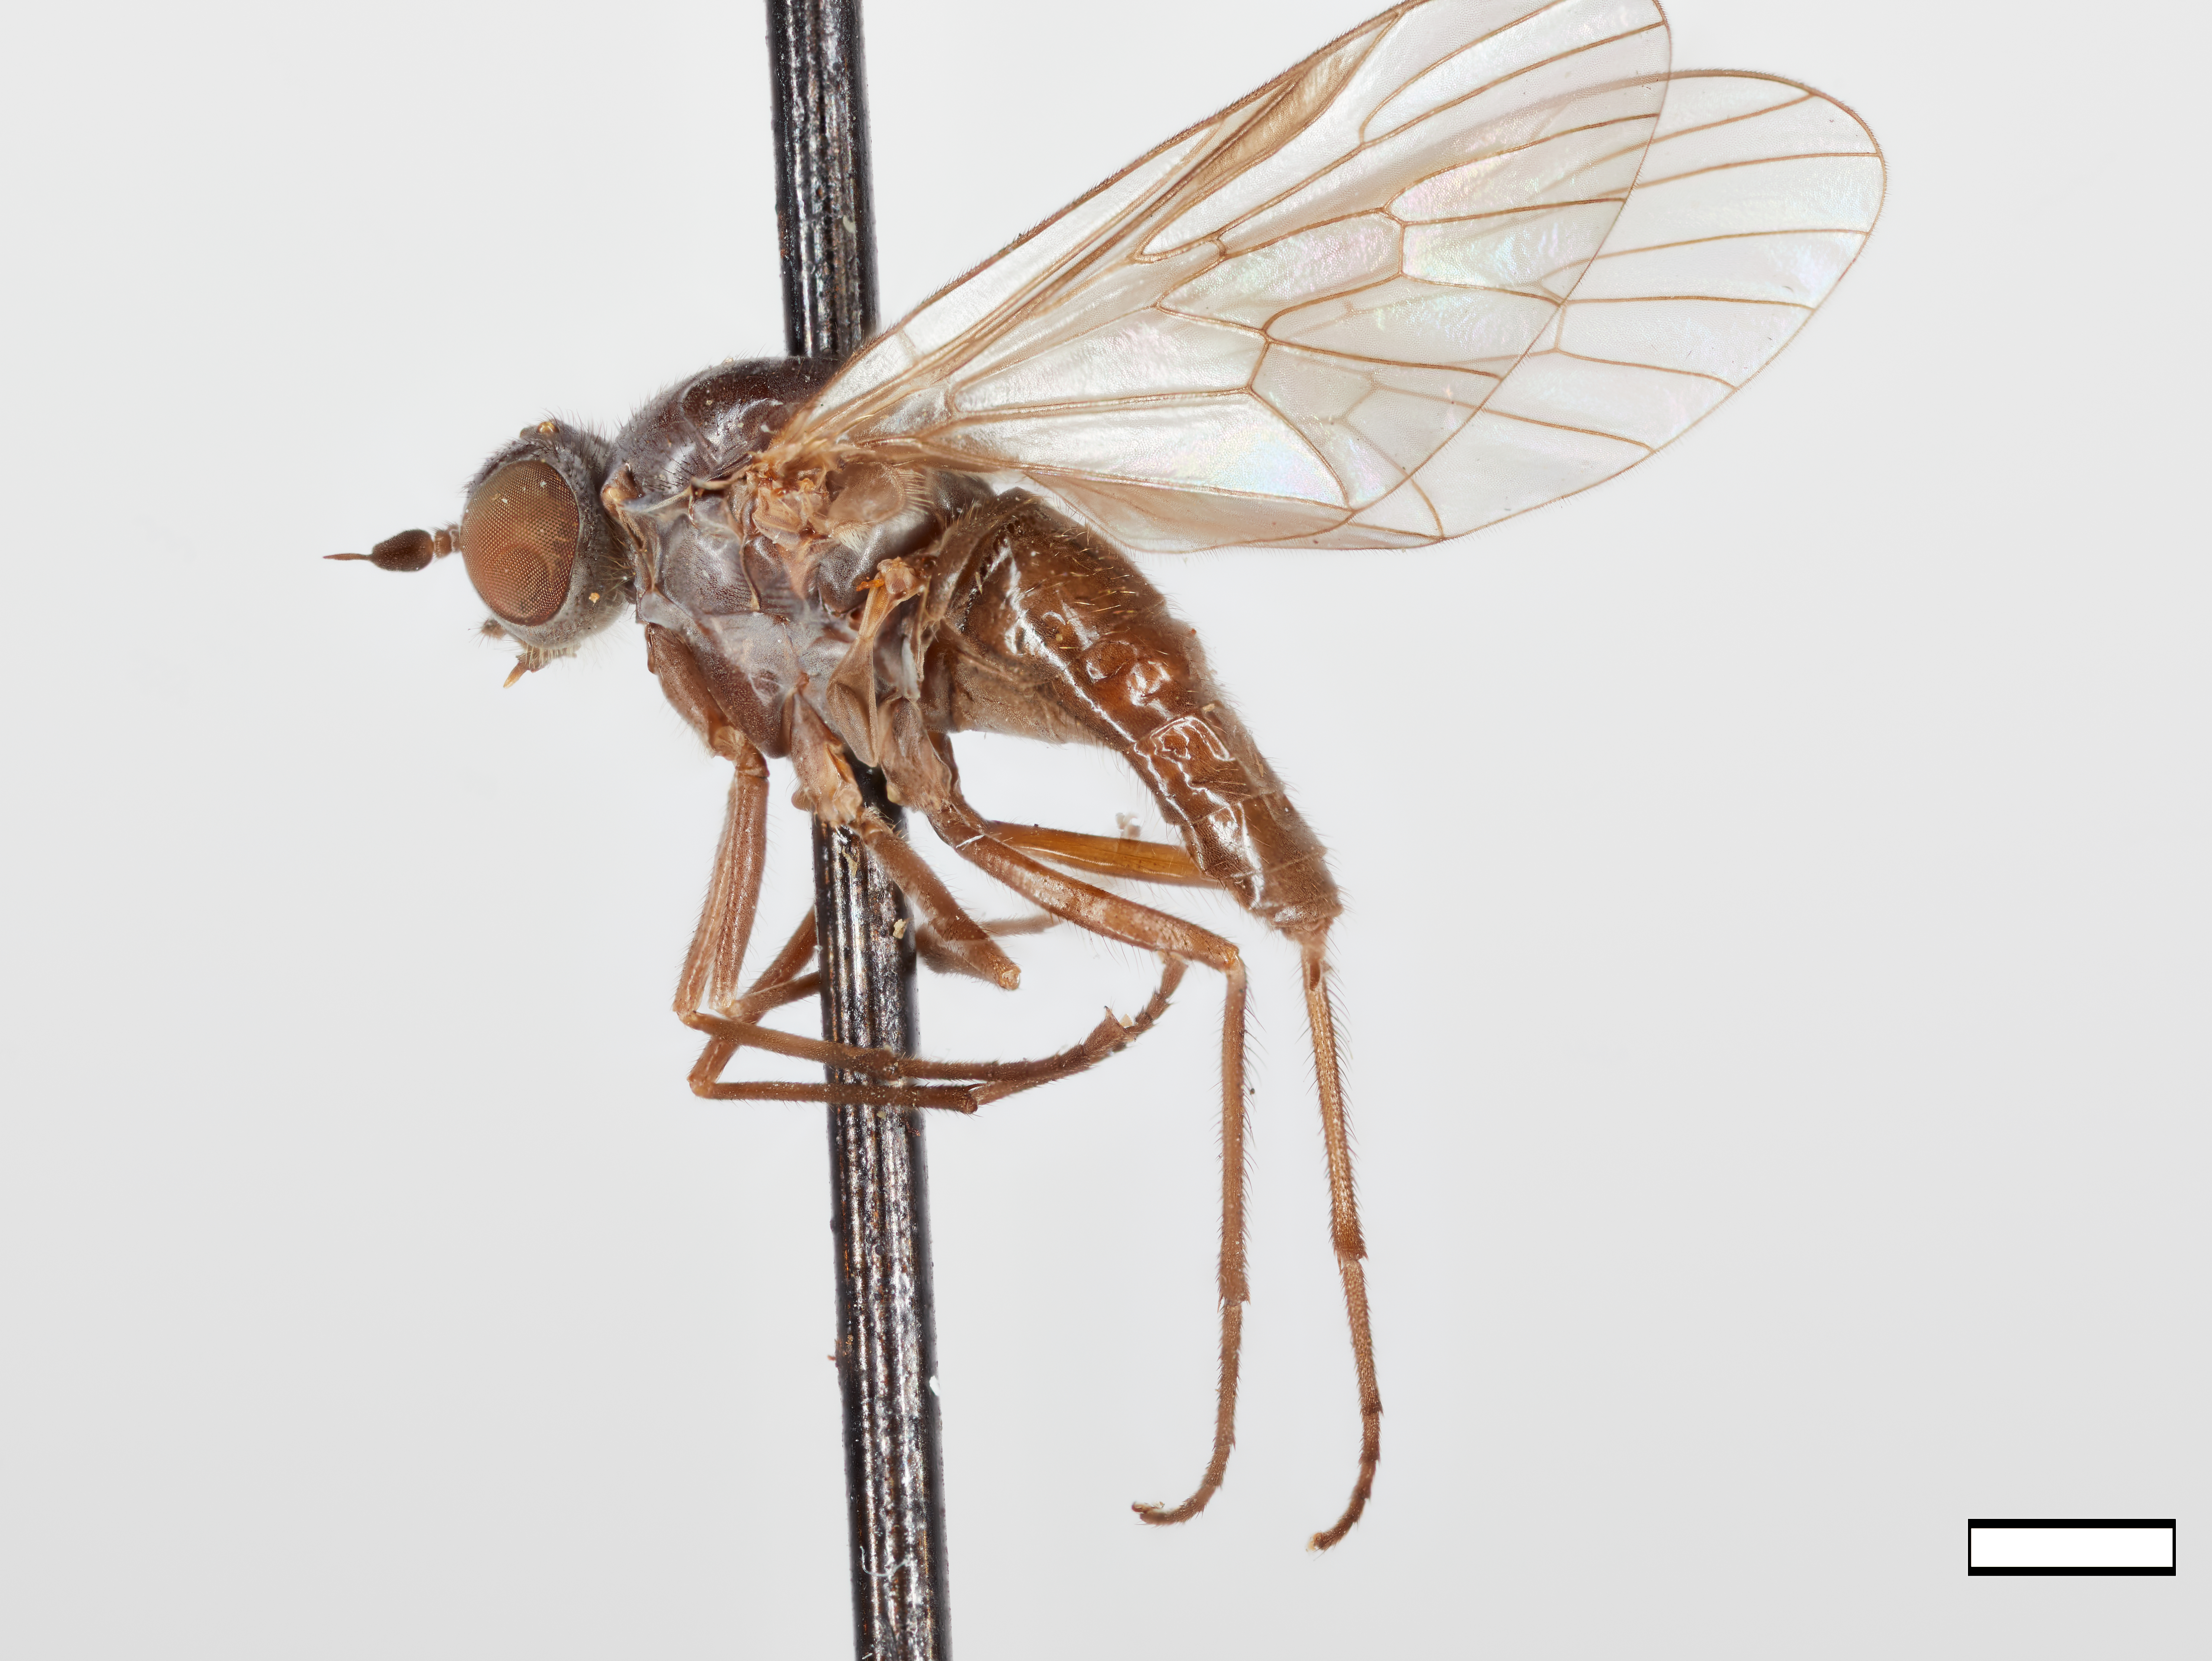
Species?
Ptiolina nitidifrons
